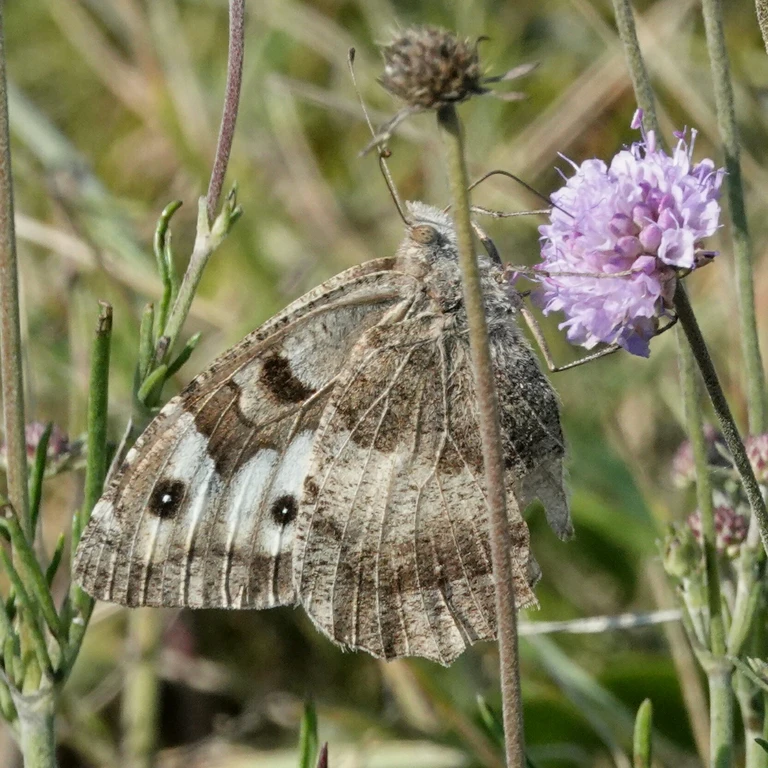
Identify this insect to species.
Chazara briseis (also Satyrus briseis)
